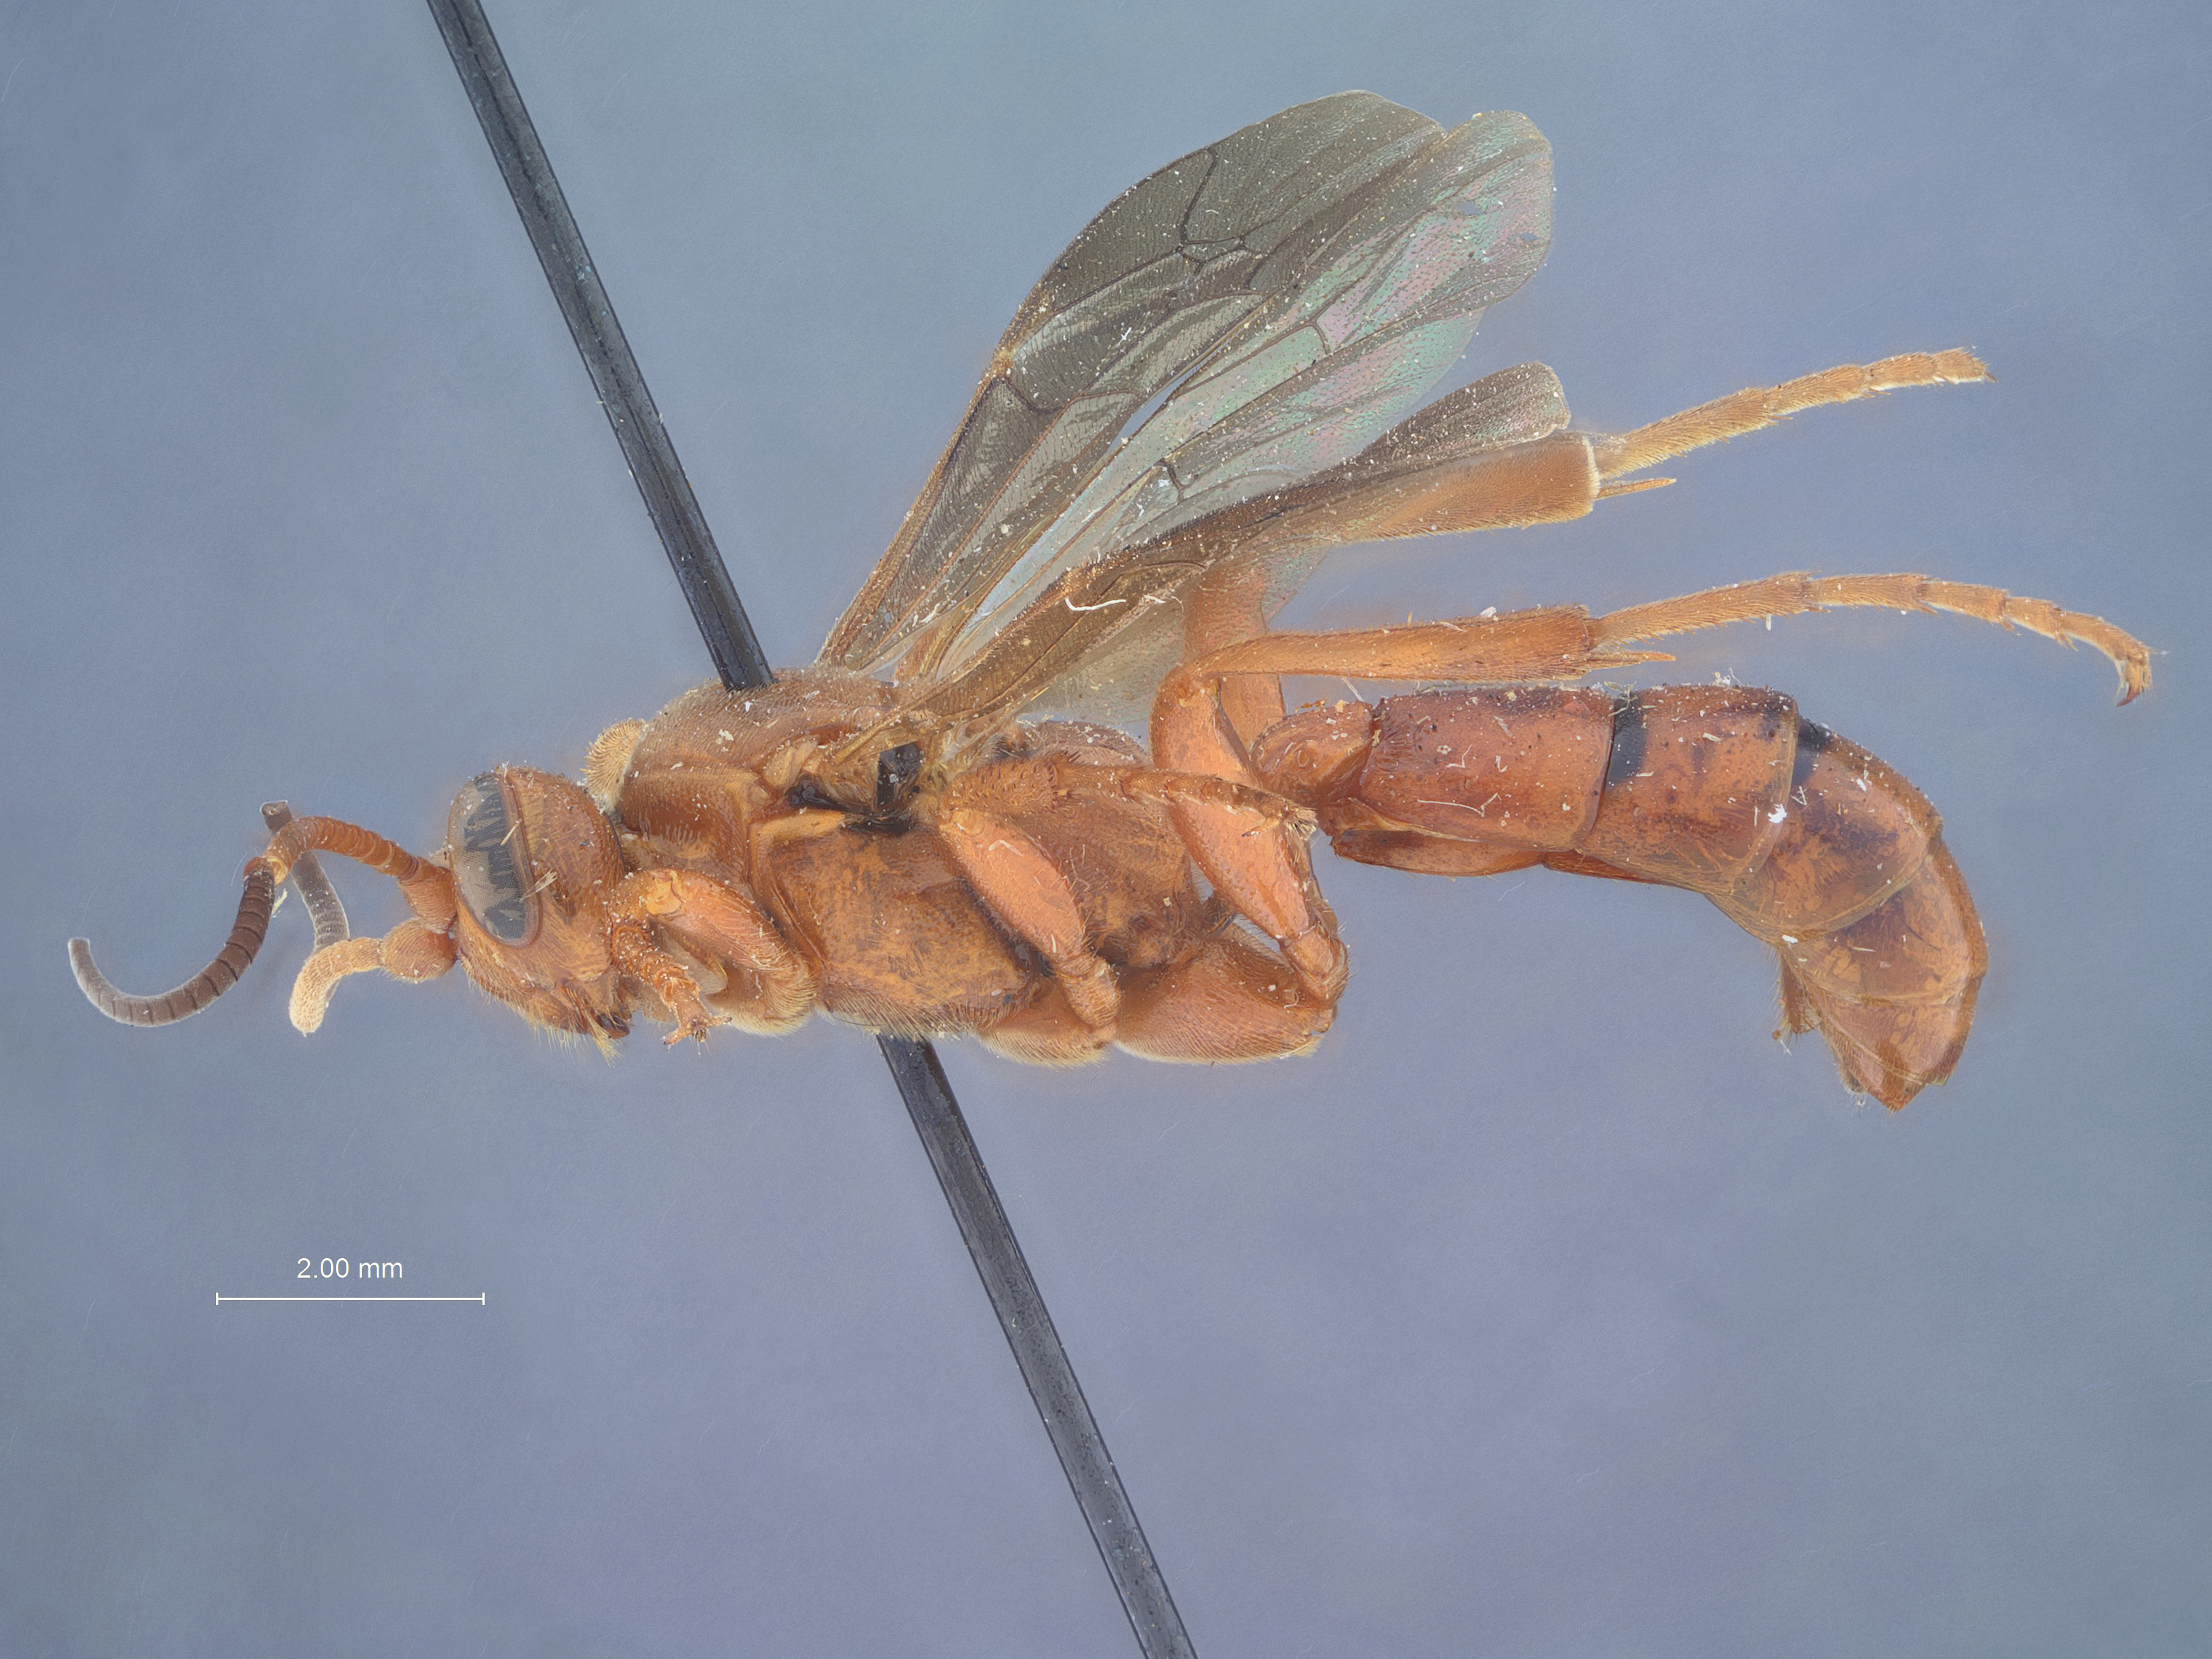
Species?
Ichneumon koebelei
